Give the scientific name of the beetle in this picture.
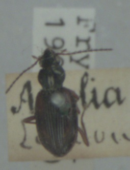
Bembidion tetracolum
